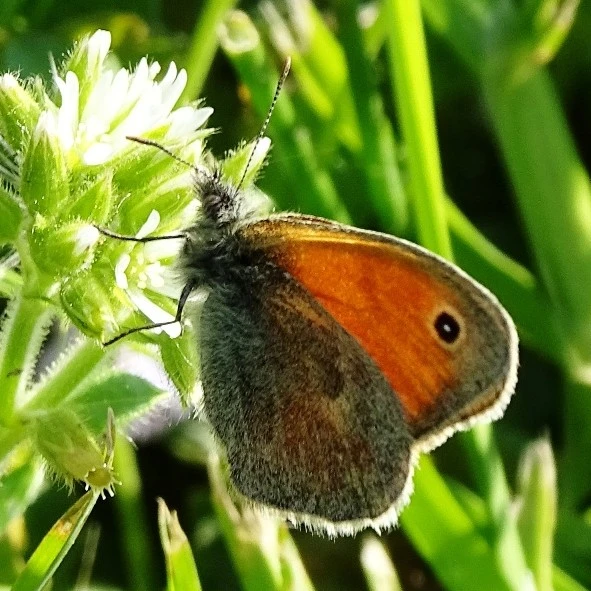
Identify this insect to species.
Coenonympha pamphilus
